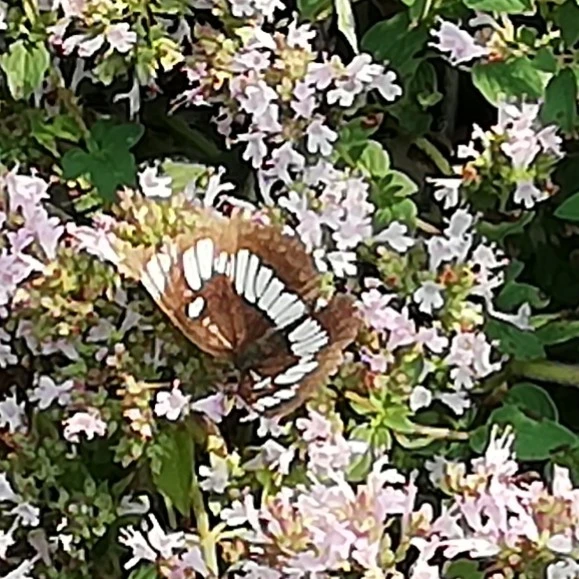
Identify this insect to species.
Neptis rivularis
